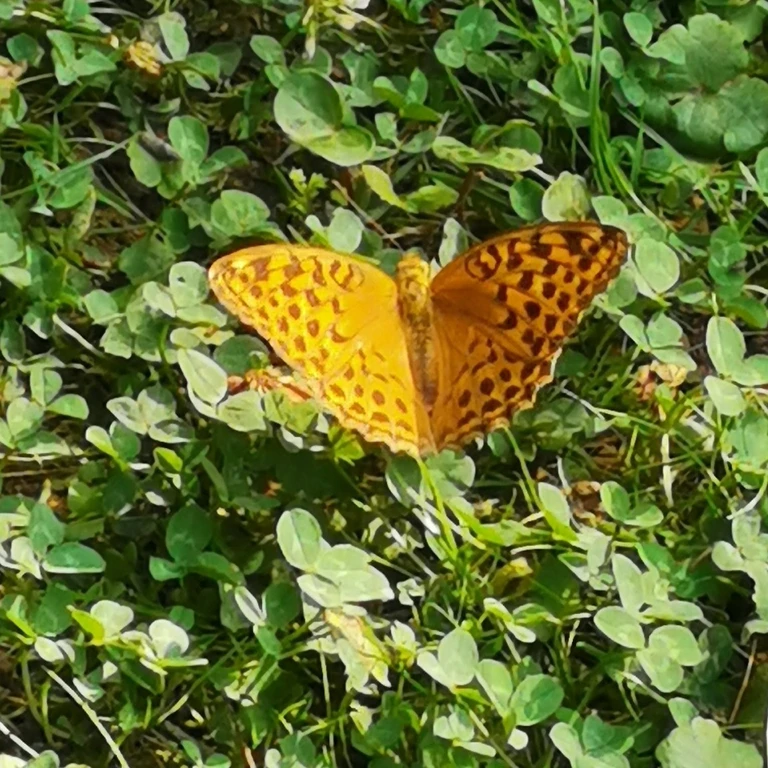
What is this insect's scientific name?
Argynnis paphia
